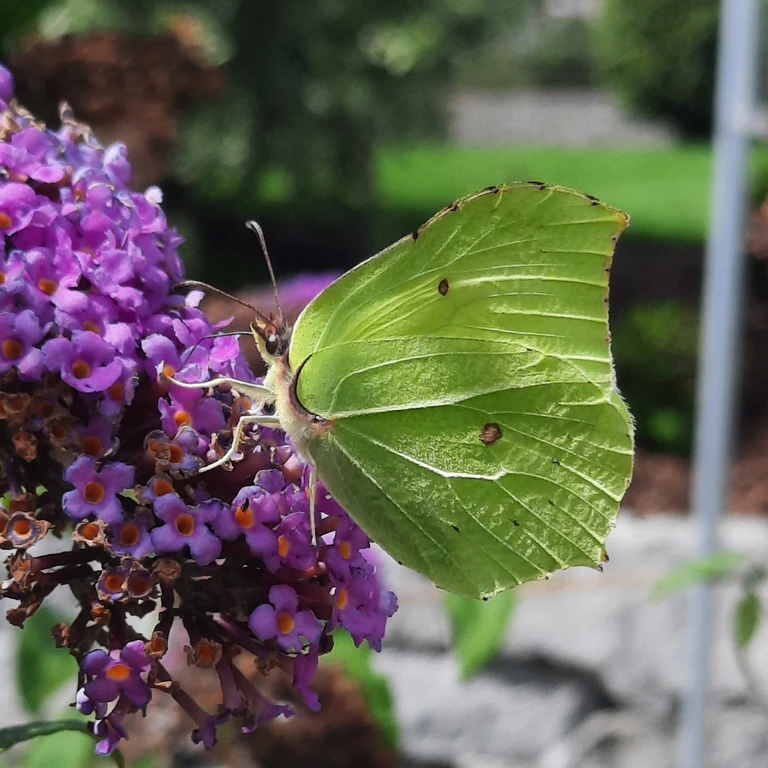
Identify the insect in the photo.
Gonepteryx rhamni
